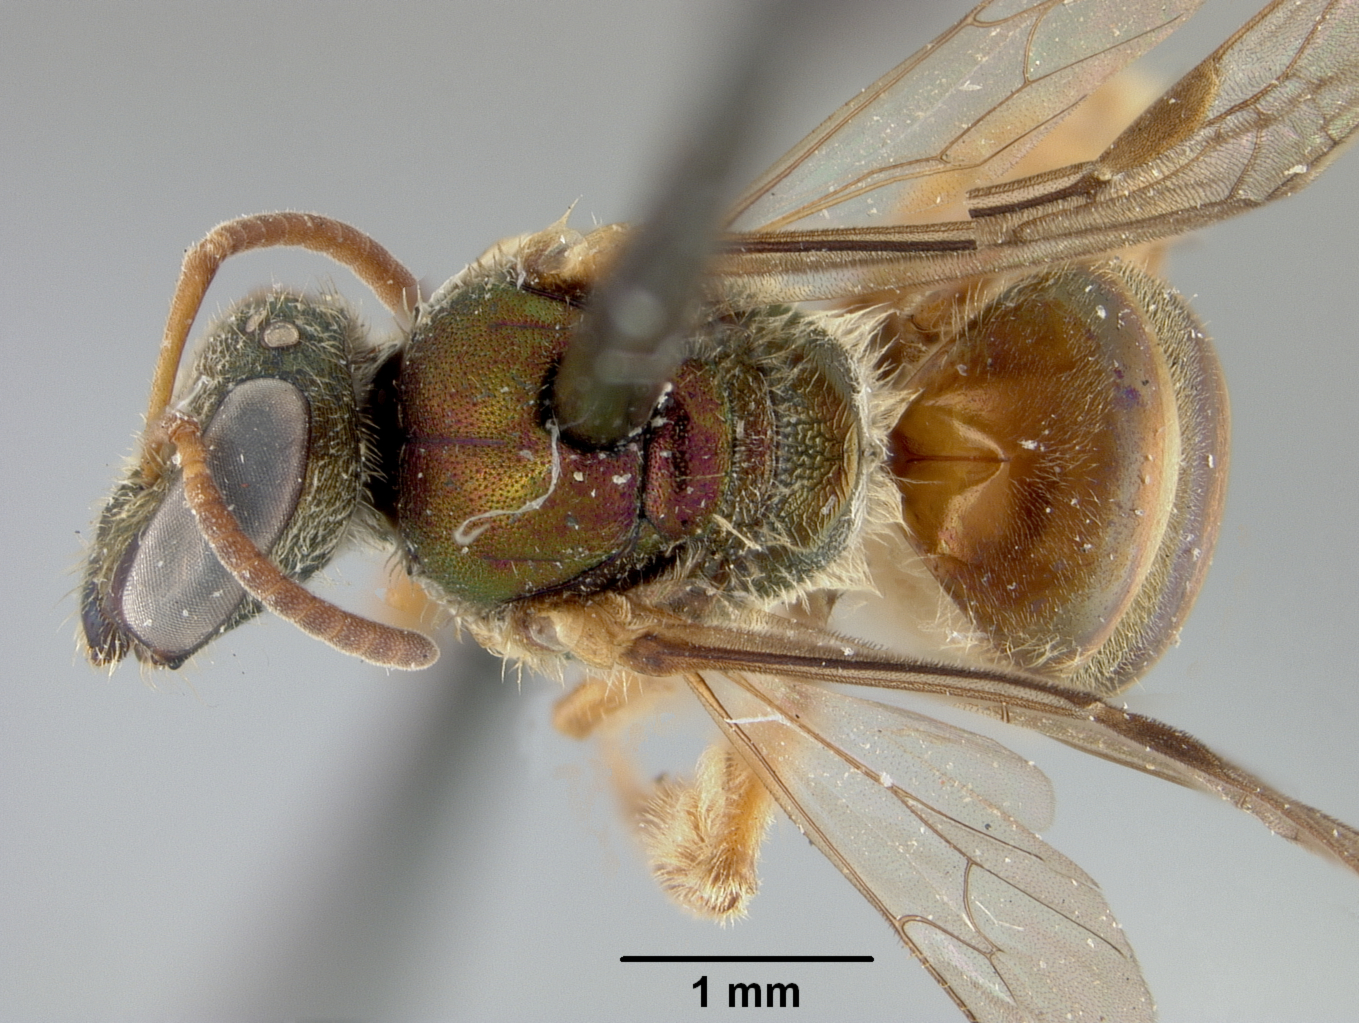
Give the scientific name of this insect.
Halictus auriger
